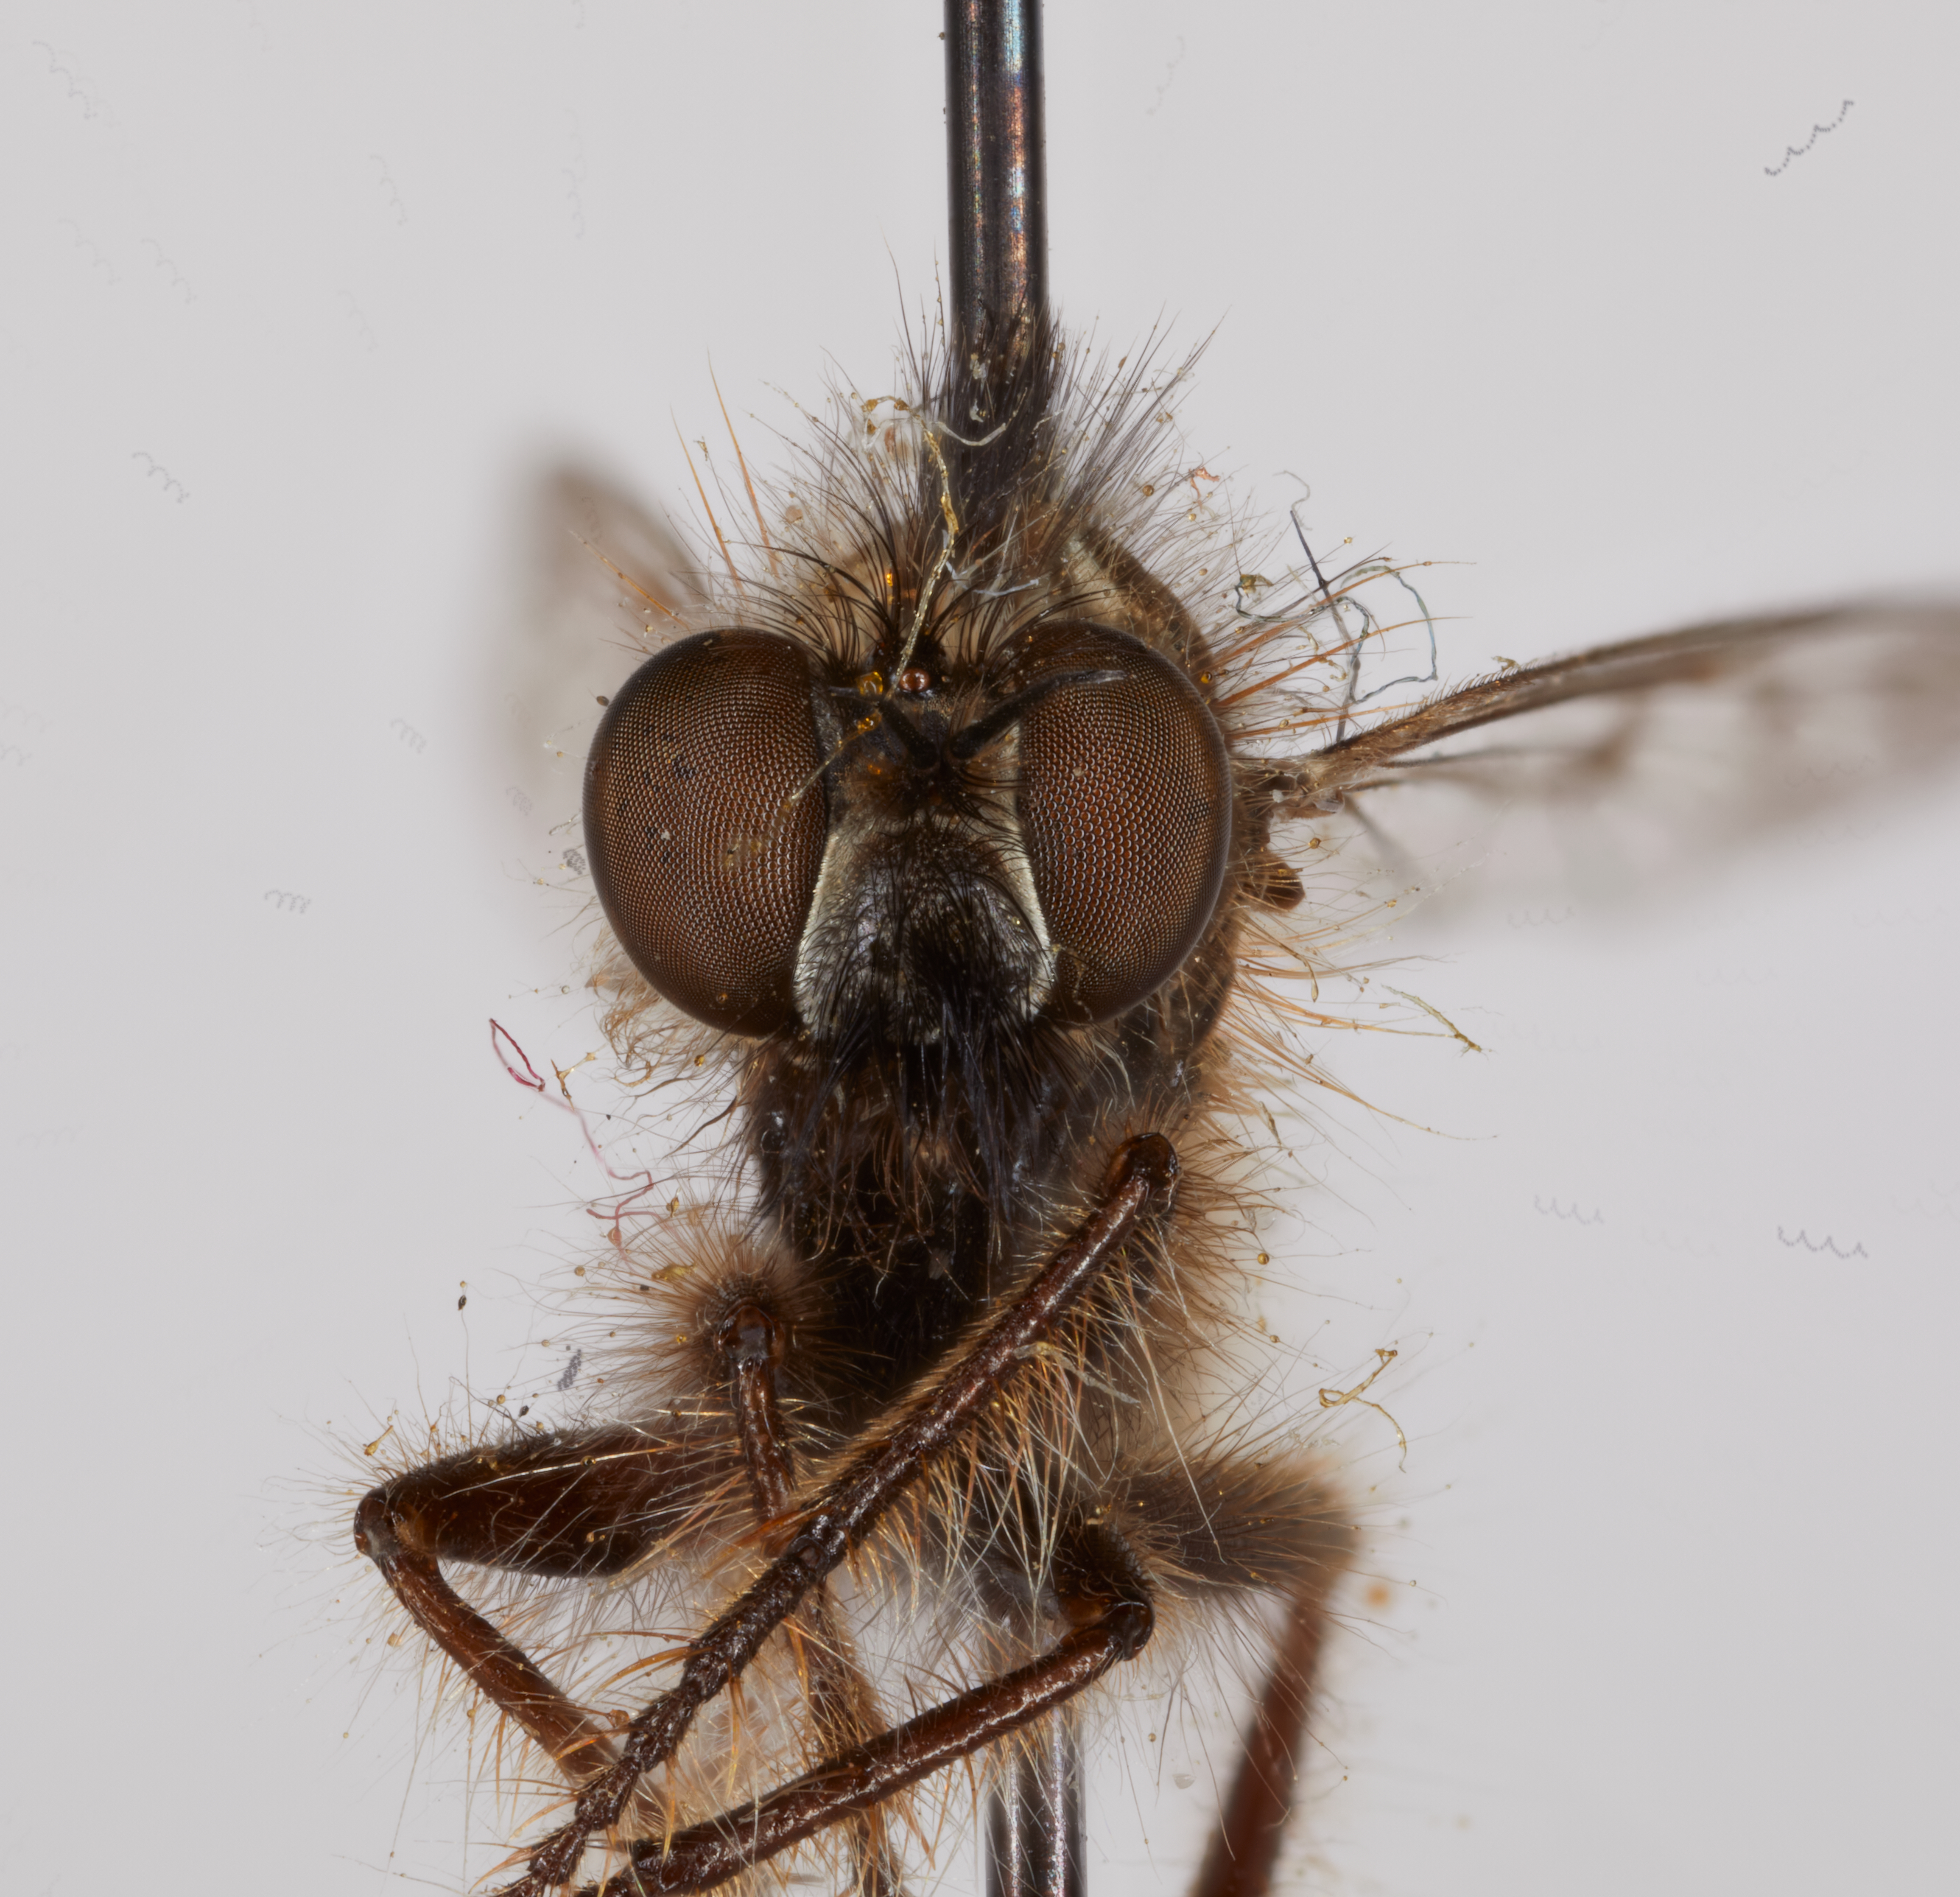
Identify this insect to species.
Comantella rotgeri
